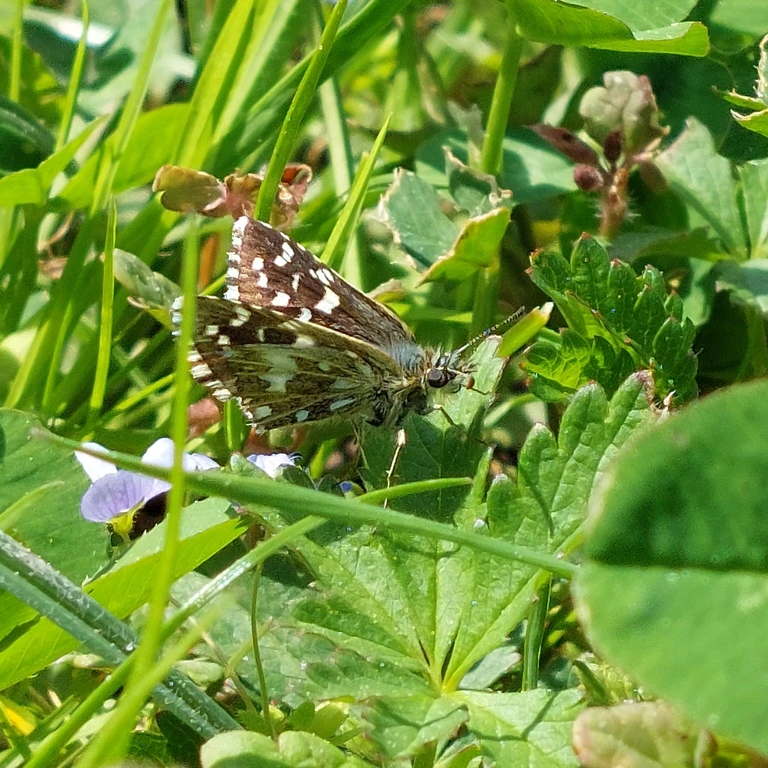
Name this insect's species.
Pyrgus malvae
